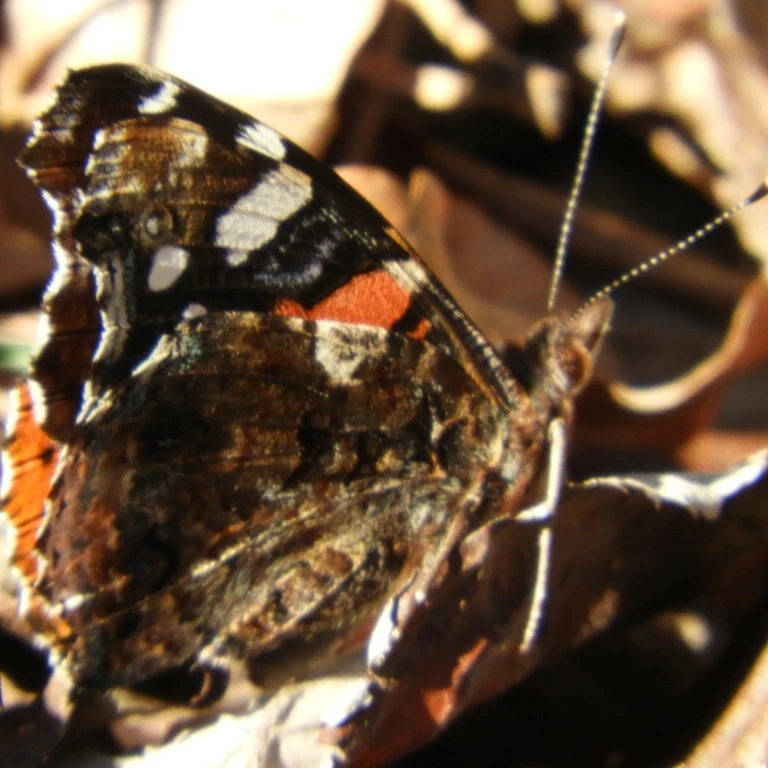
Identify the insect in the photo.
Vanessa atalanta
